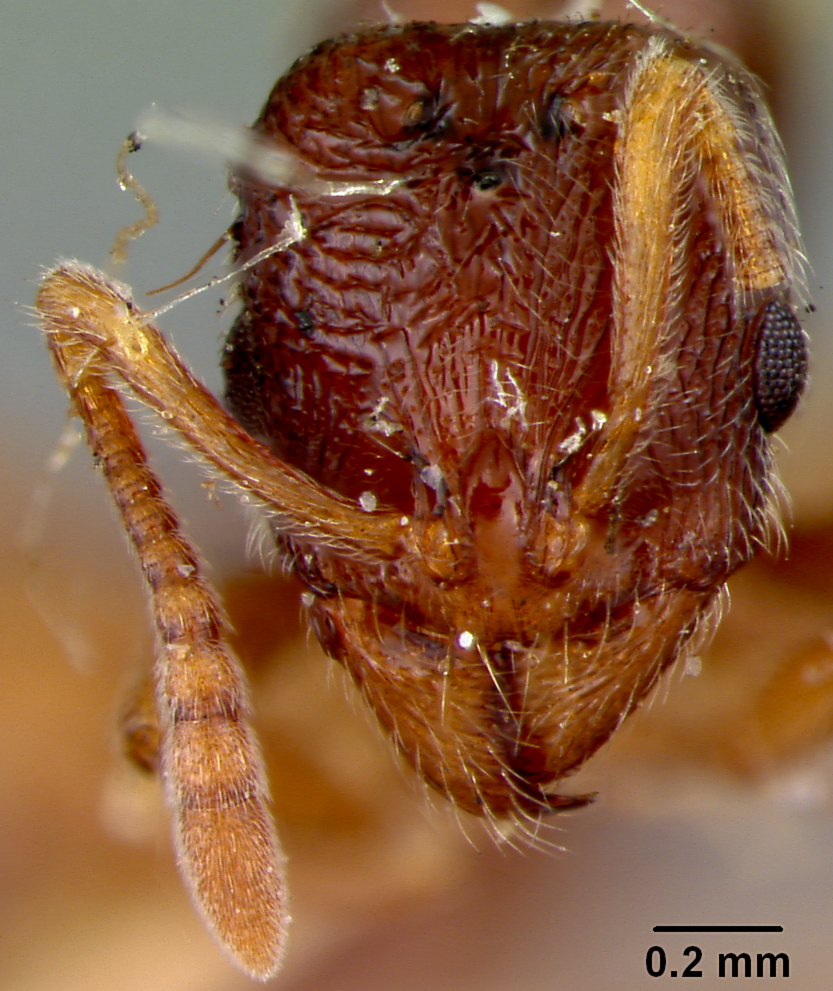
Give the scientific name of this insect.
Stenamma neoarcticum
